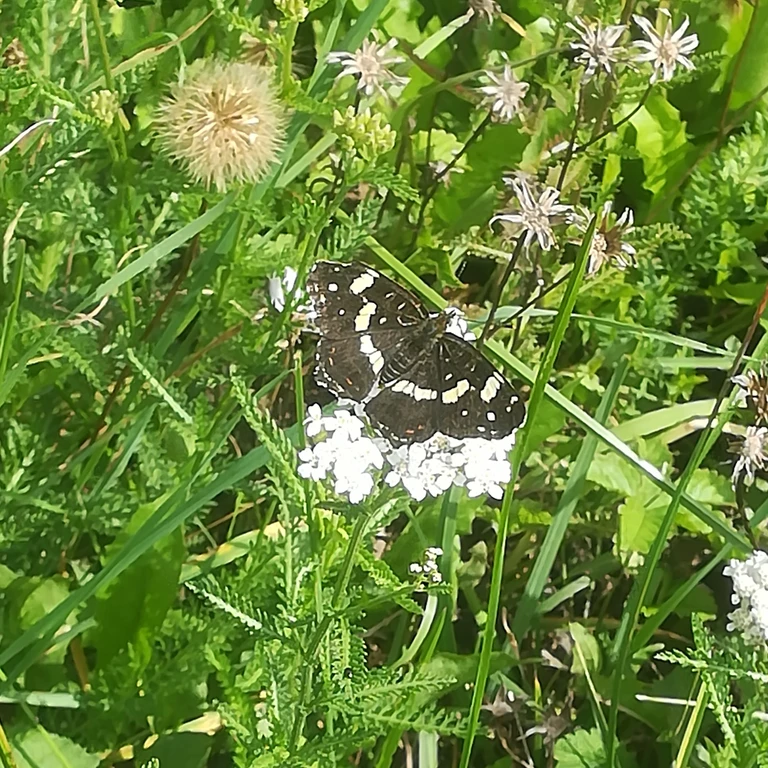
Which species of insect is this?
Araschnia levana
